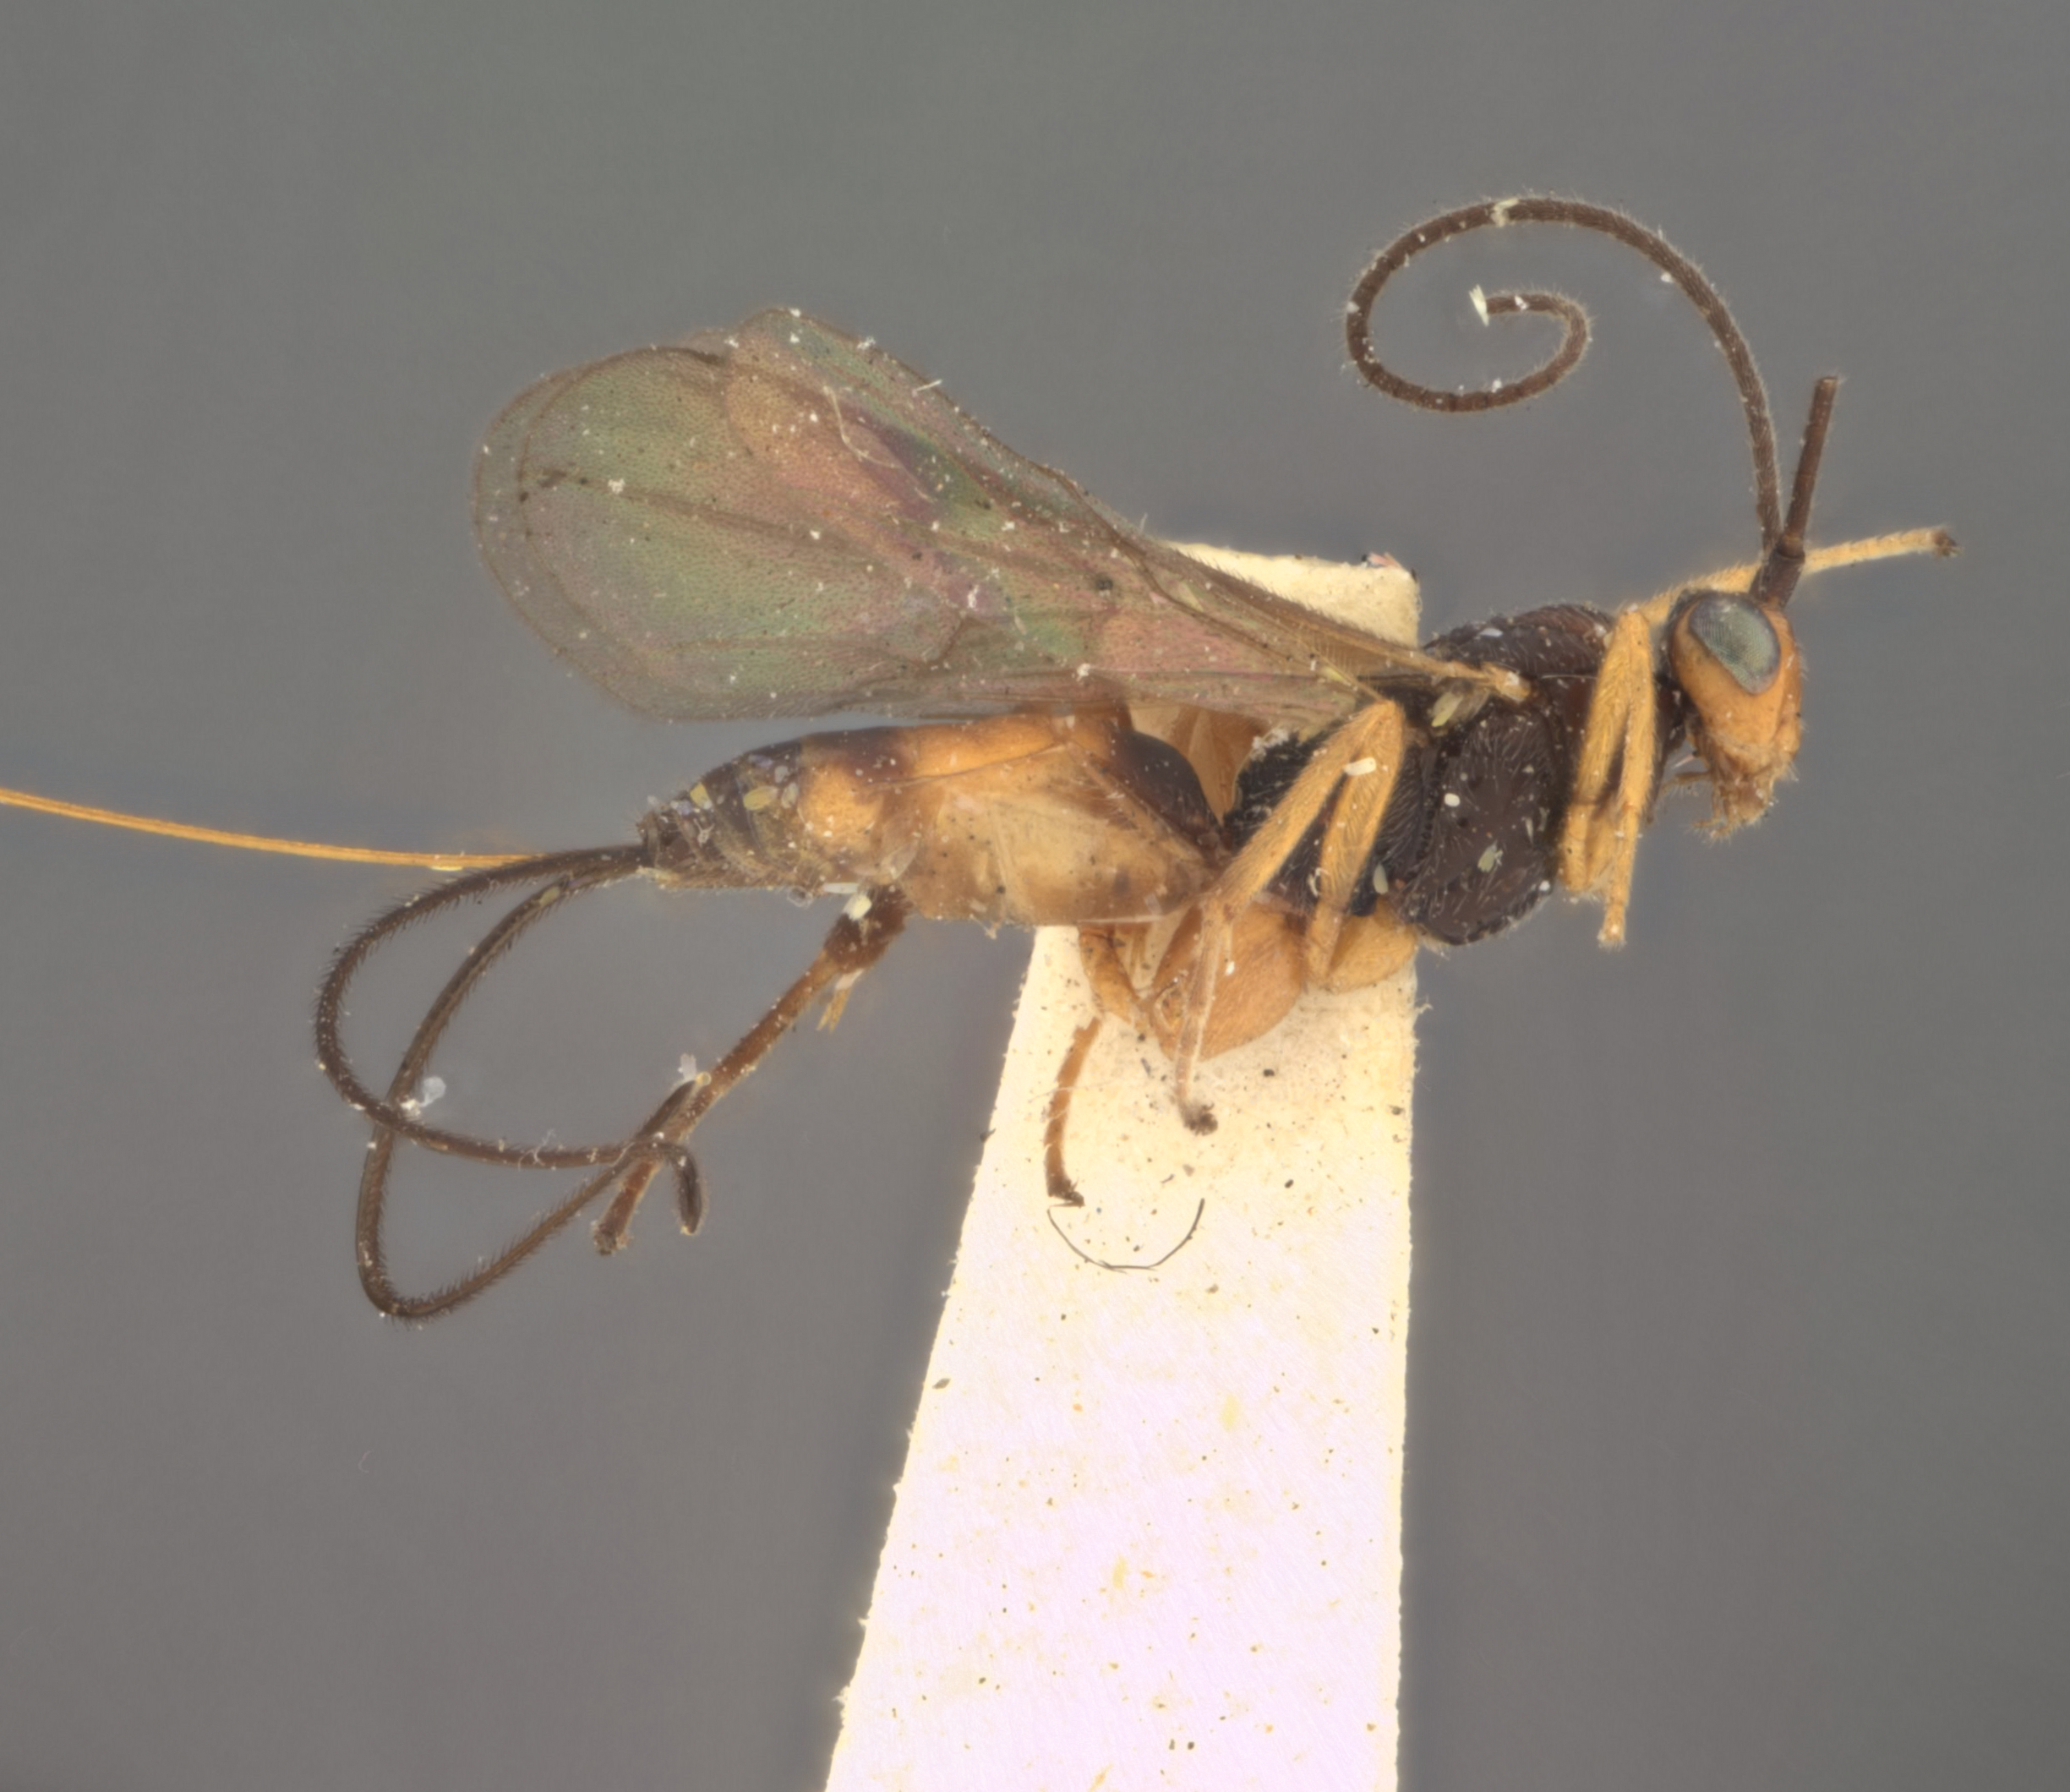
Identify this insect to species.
Bassus brittoni
